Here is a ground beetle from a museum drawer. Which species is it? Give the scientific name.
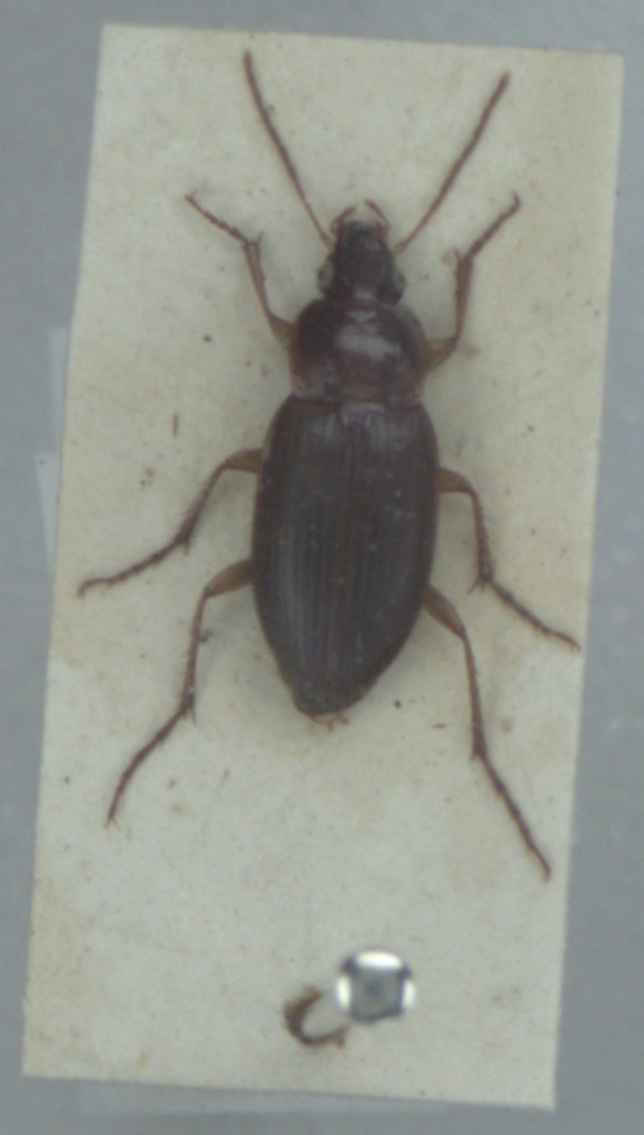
Calathus mollis
